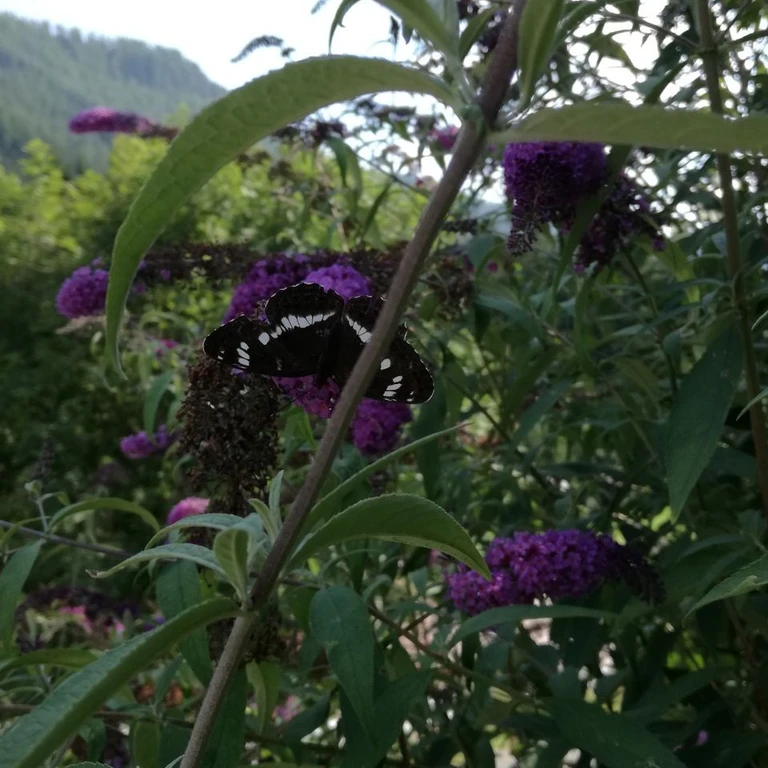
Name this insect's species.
Limenitis camilla (also Ladoga camilla)
